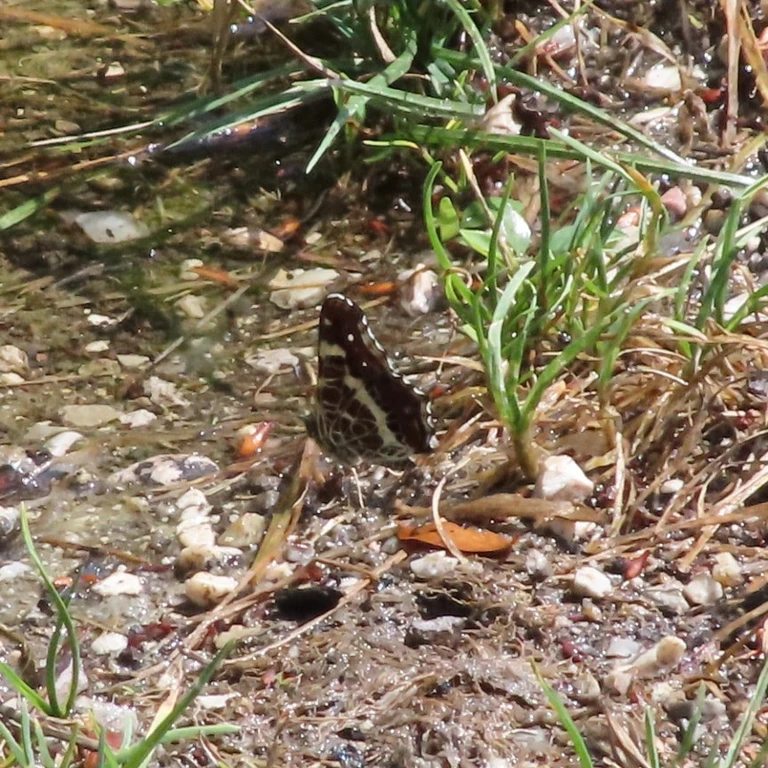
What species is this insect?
Araschnia levana
